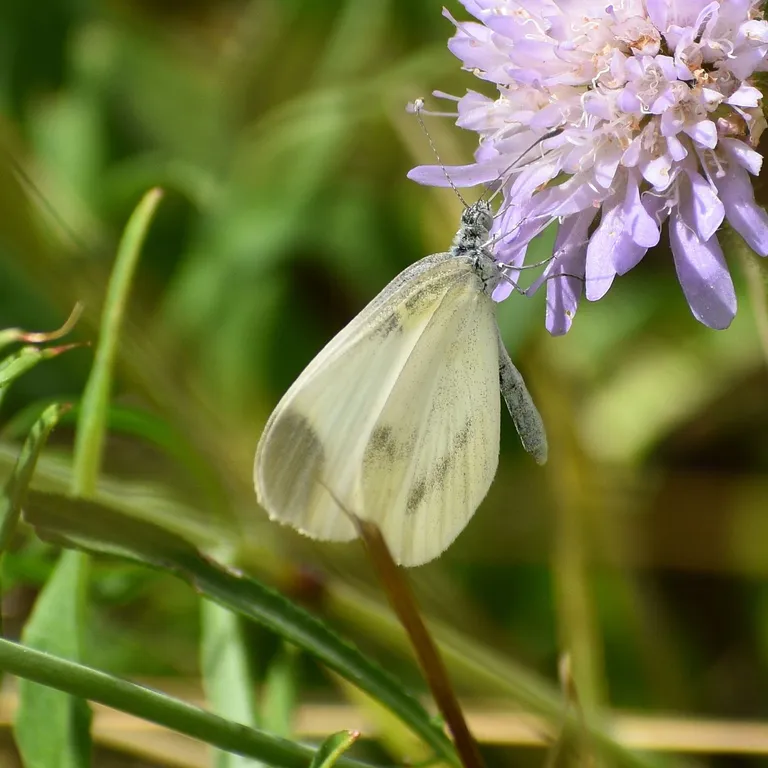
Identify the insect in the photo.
Leptidea sinapis/juvernica
